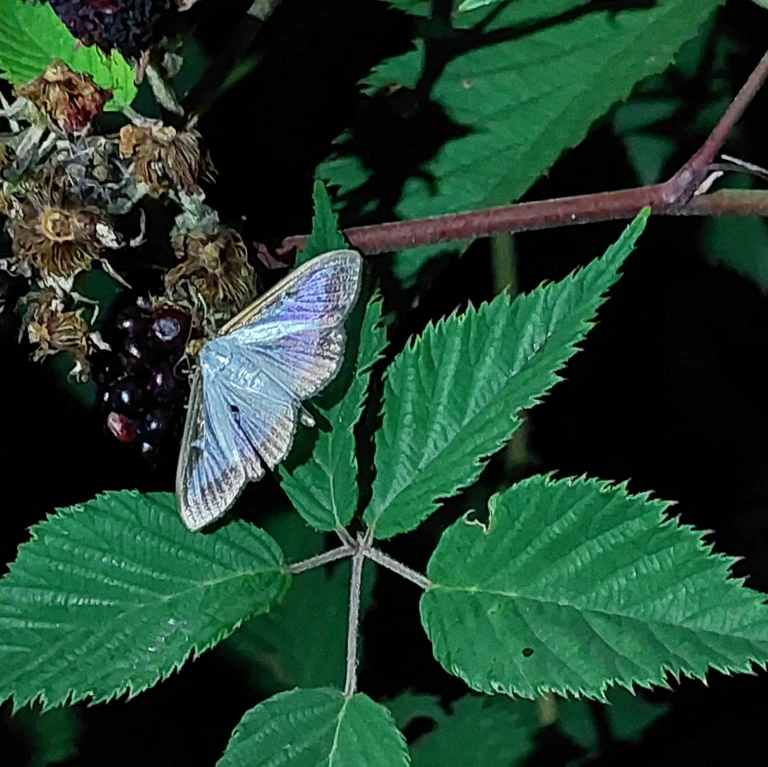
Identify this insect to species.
Cydalima perspectalis
